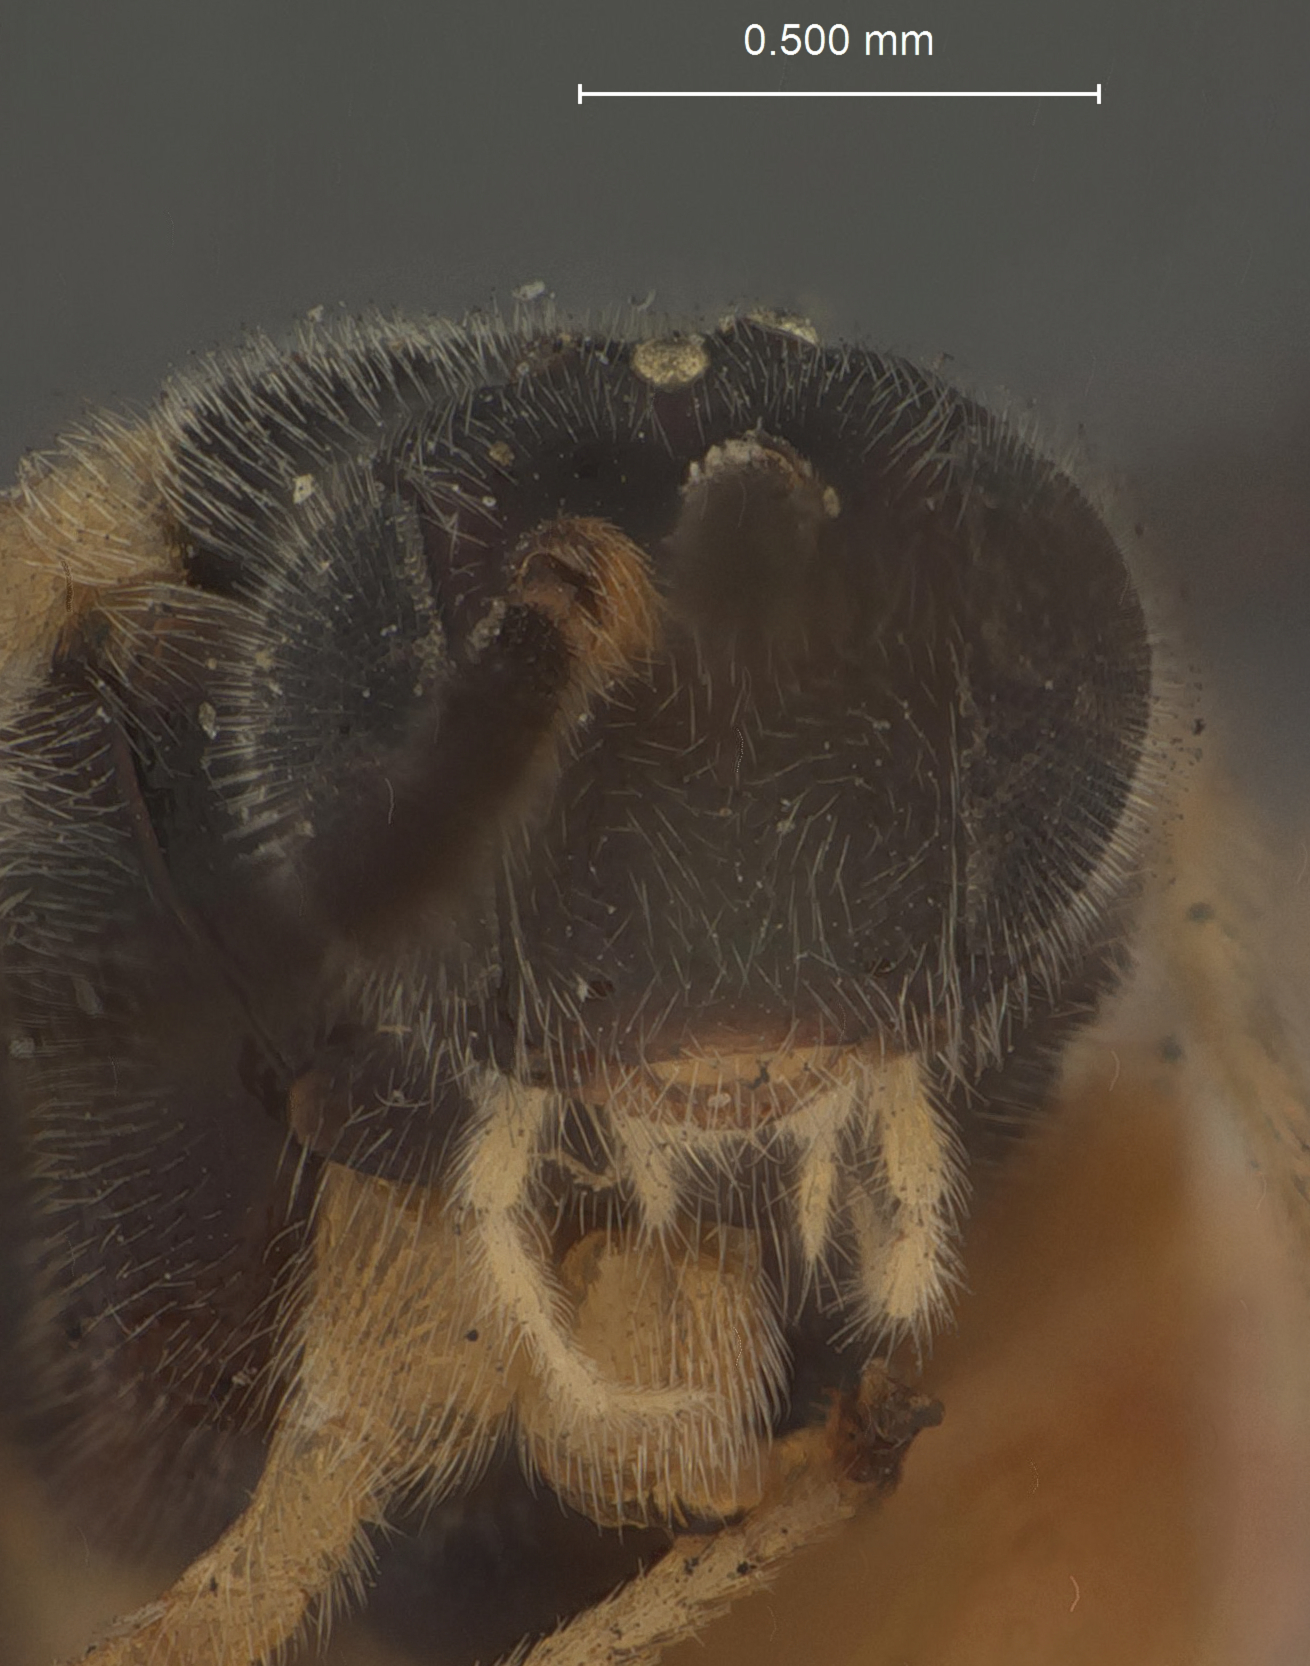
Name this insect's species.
Microgaster ecdytolophae
